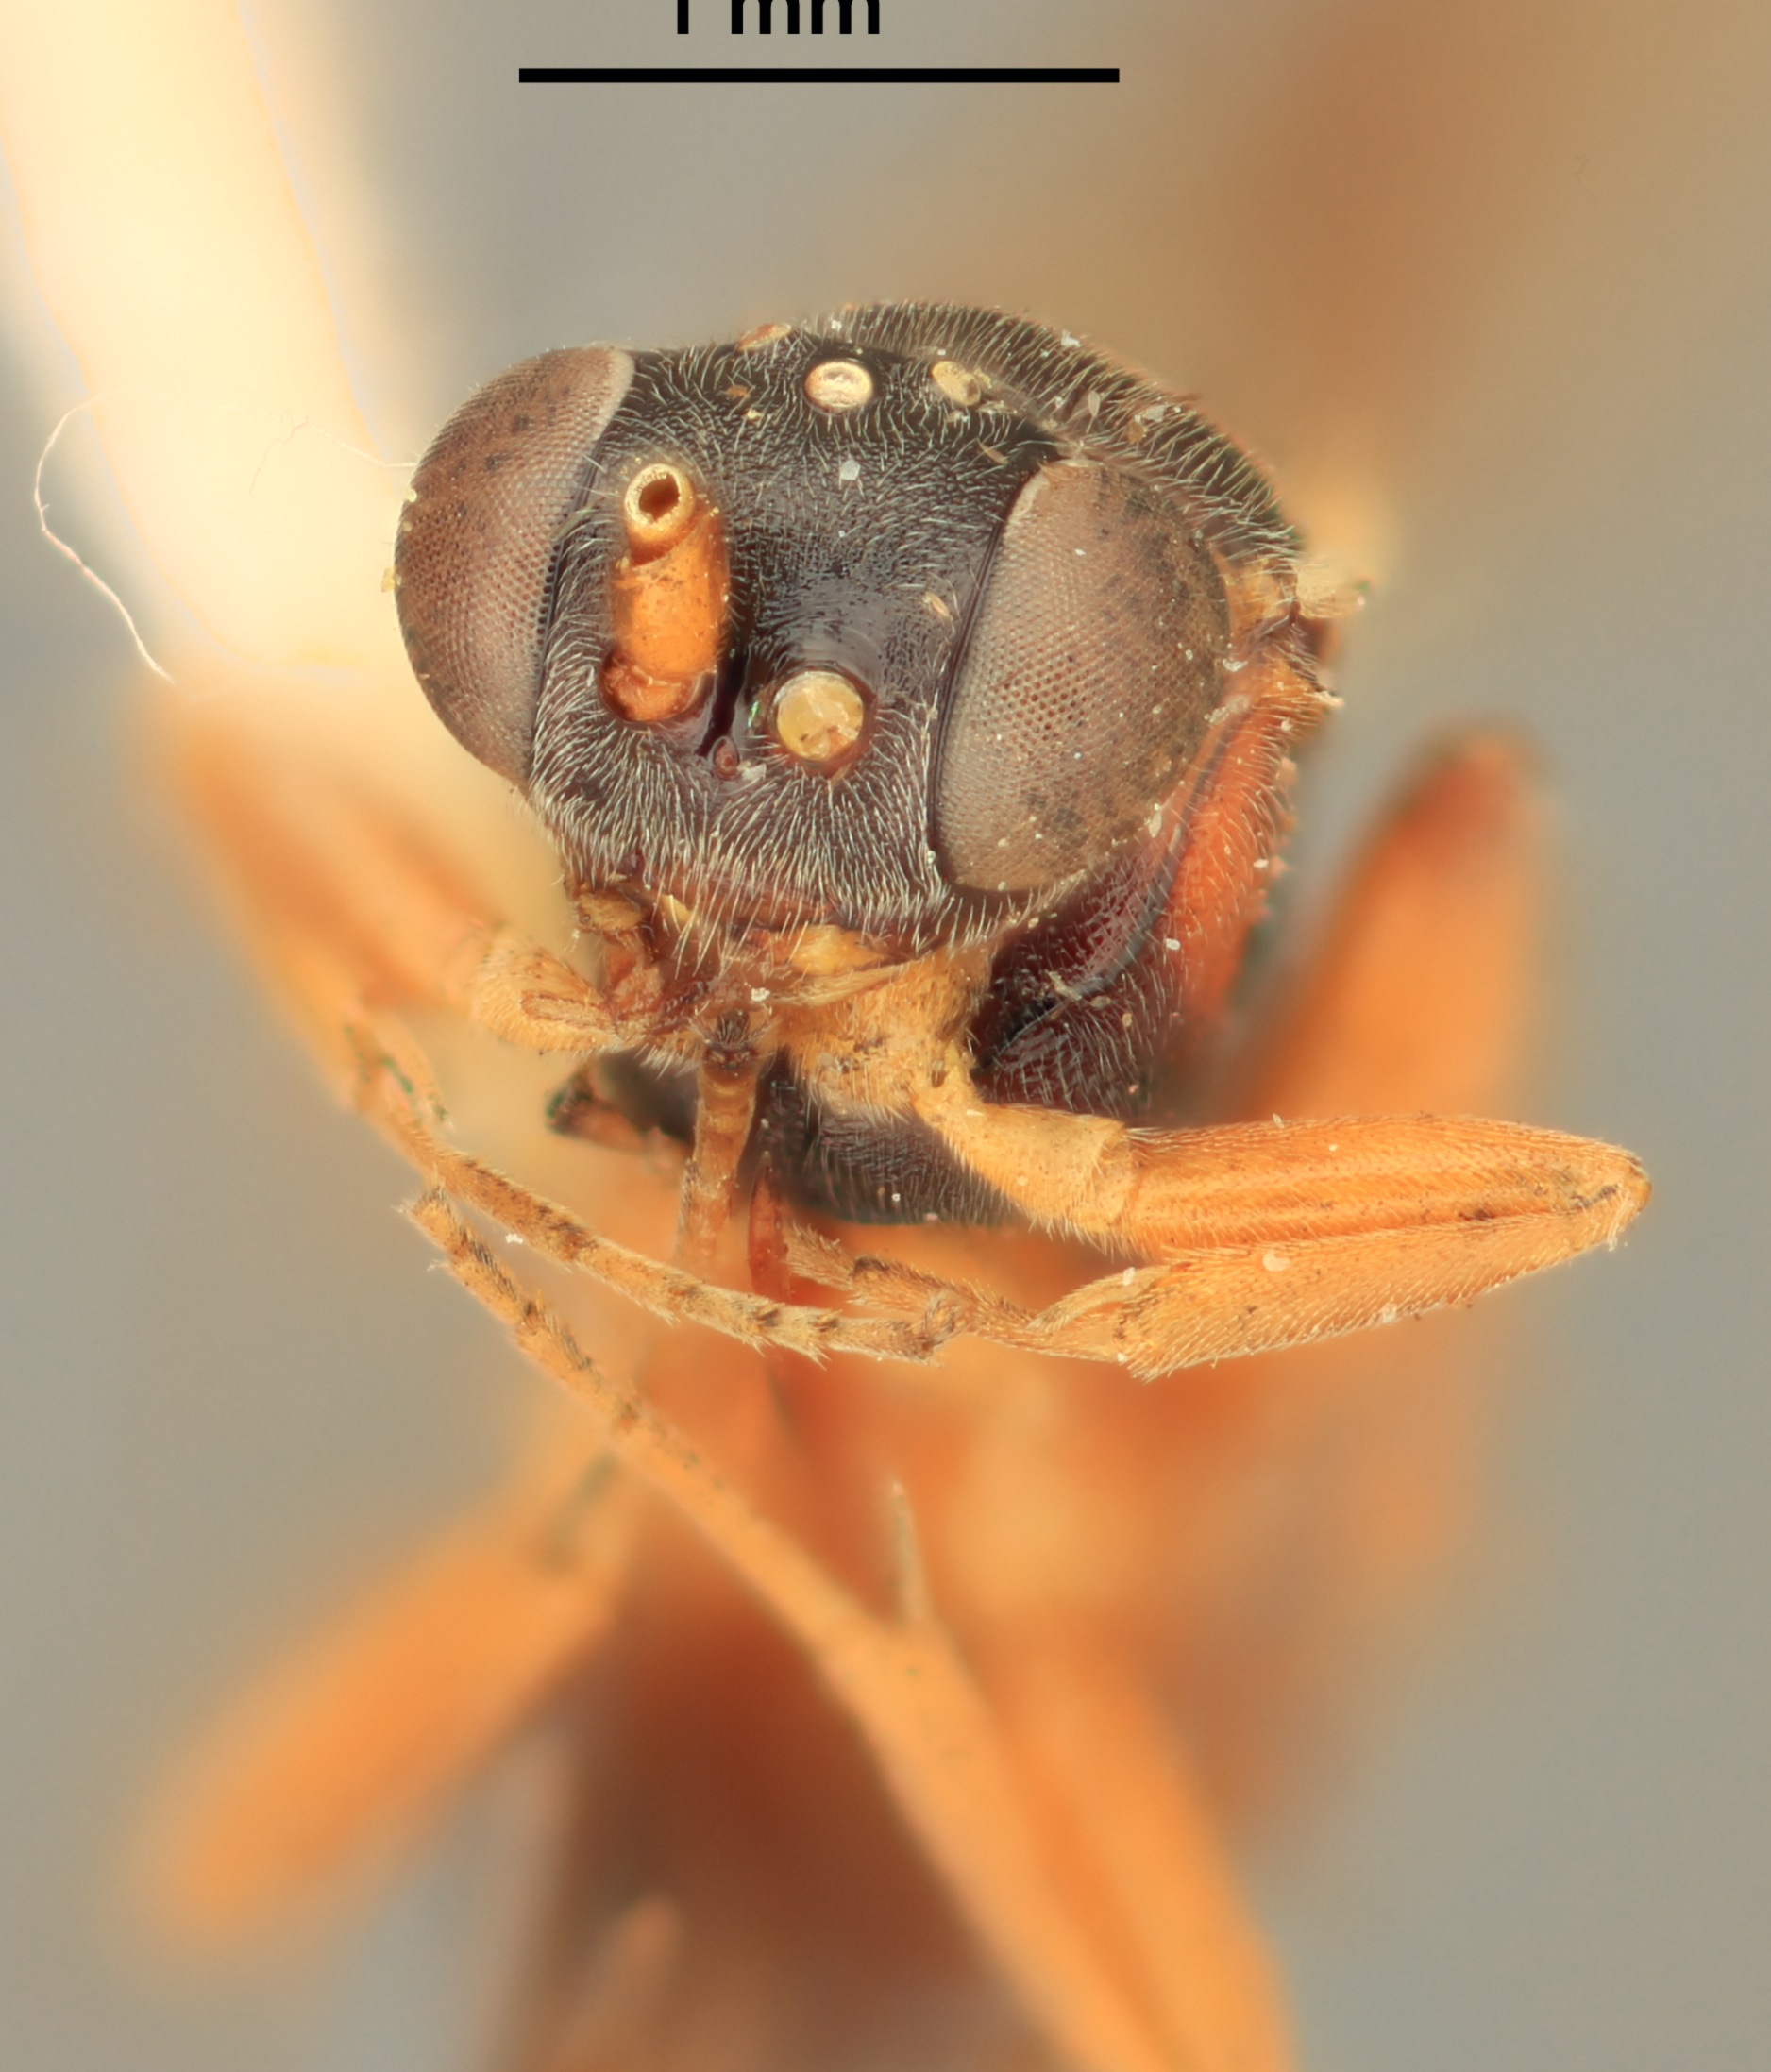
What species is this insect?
Hemiteles cresoniformis
